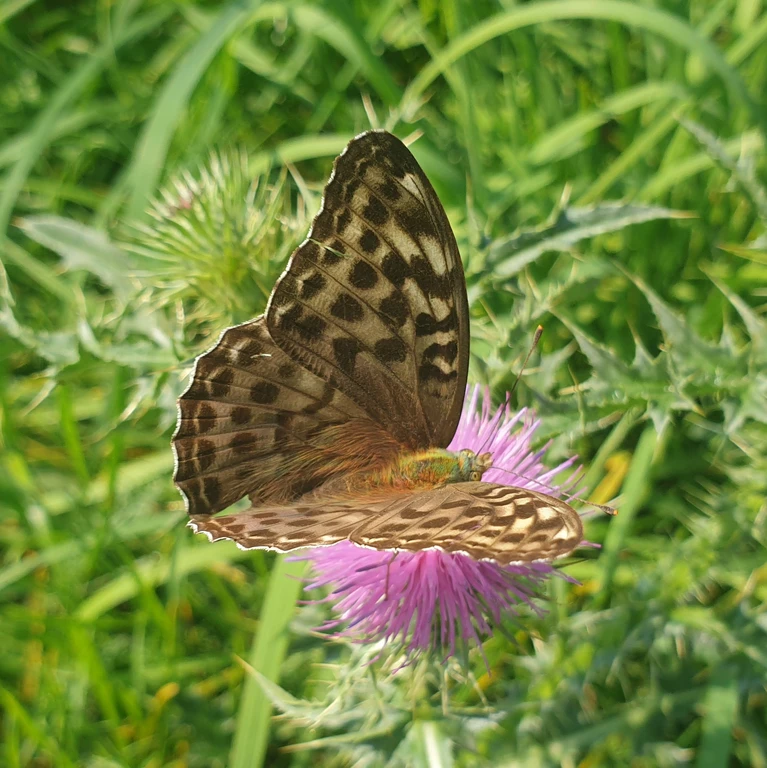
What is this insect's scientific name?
Argynnis paphia
